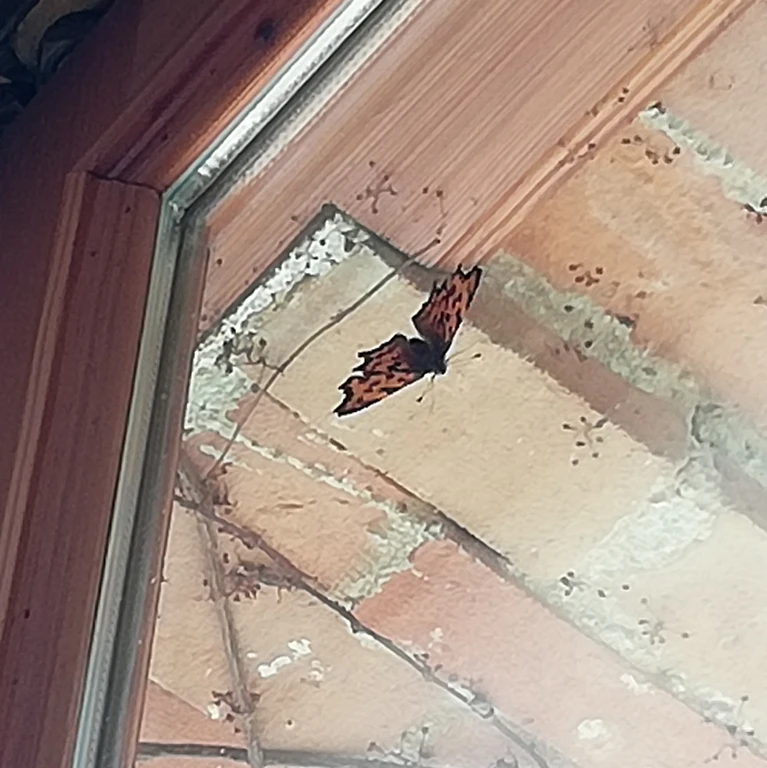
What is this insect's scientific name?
Polygonia c-album
